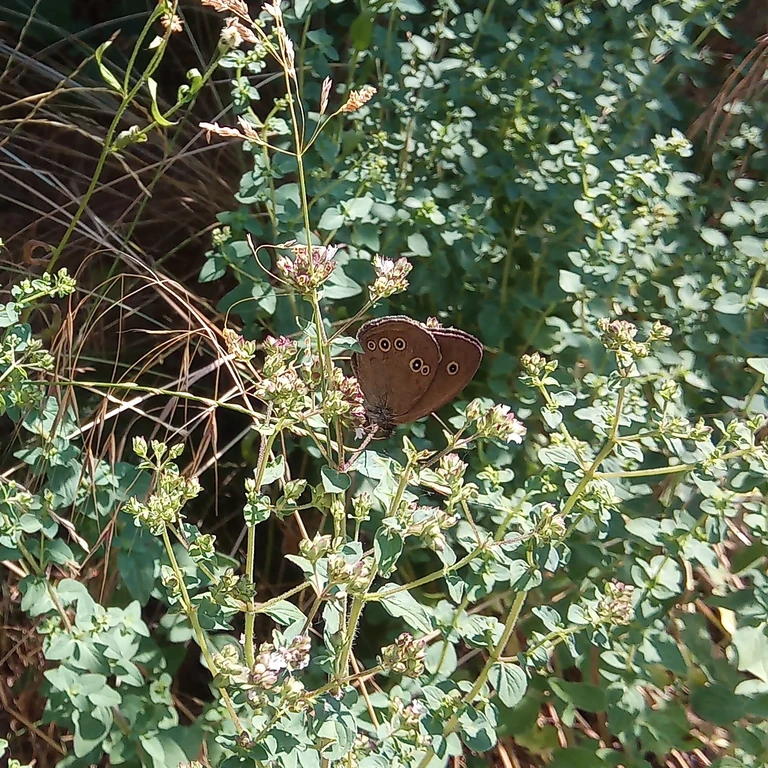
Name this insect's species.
Aphantopus hyperantus
